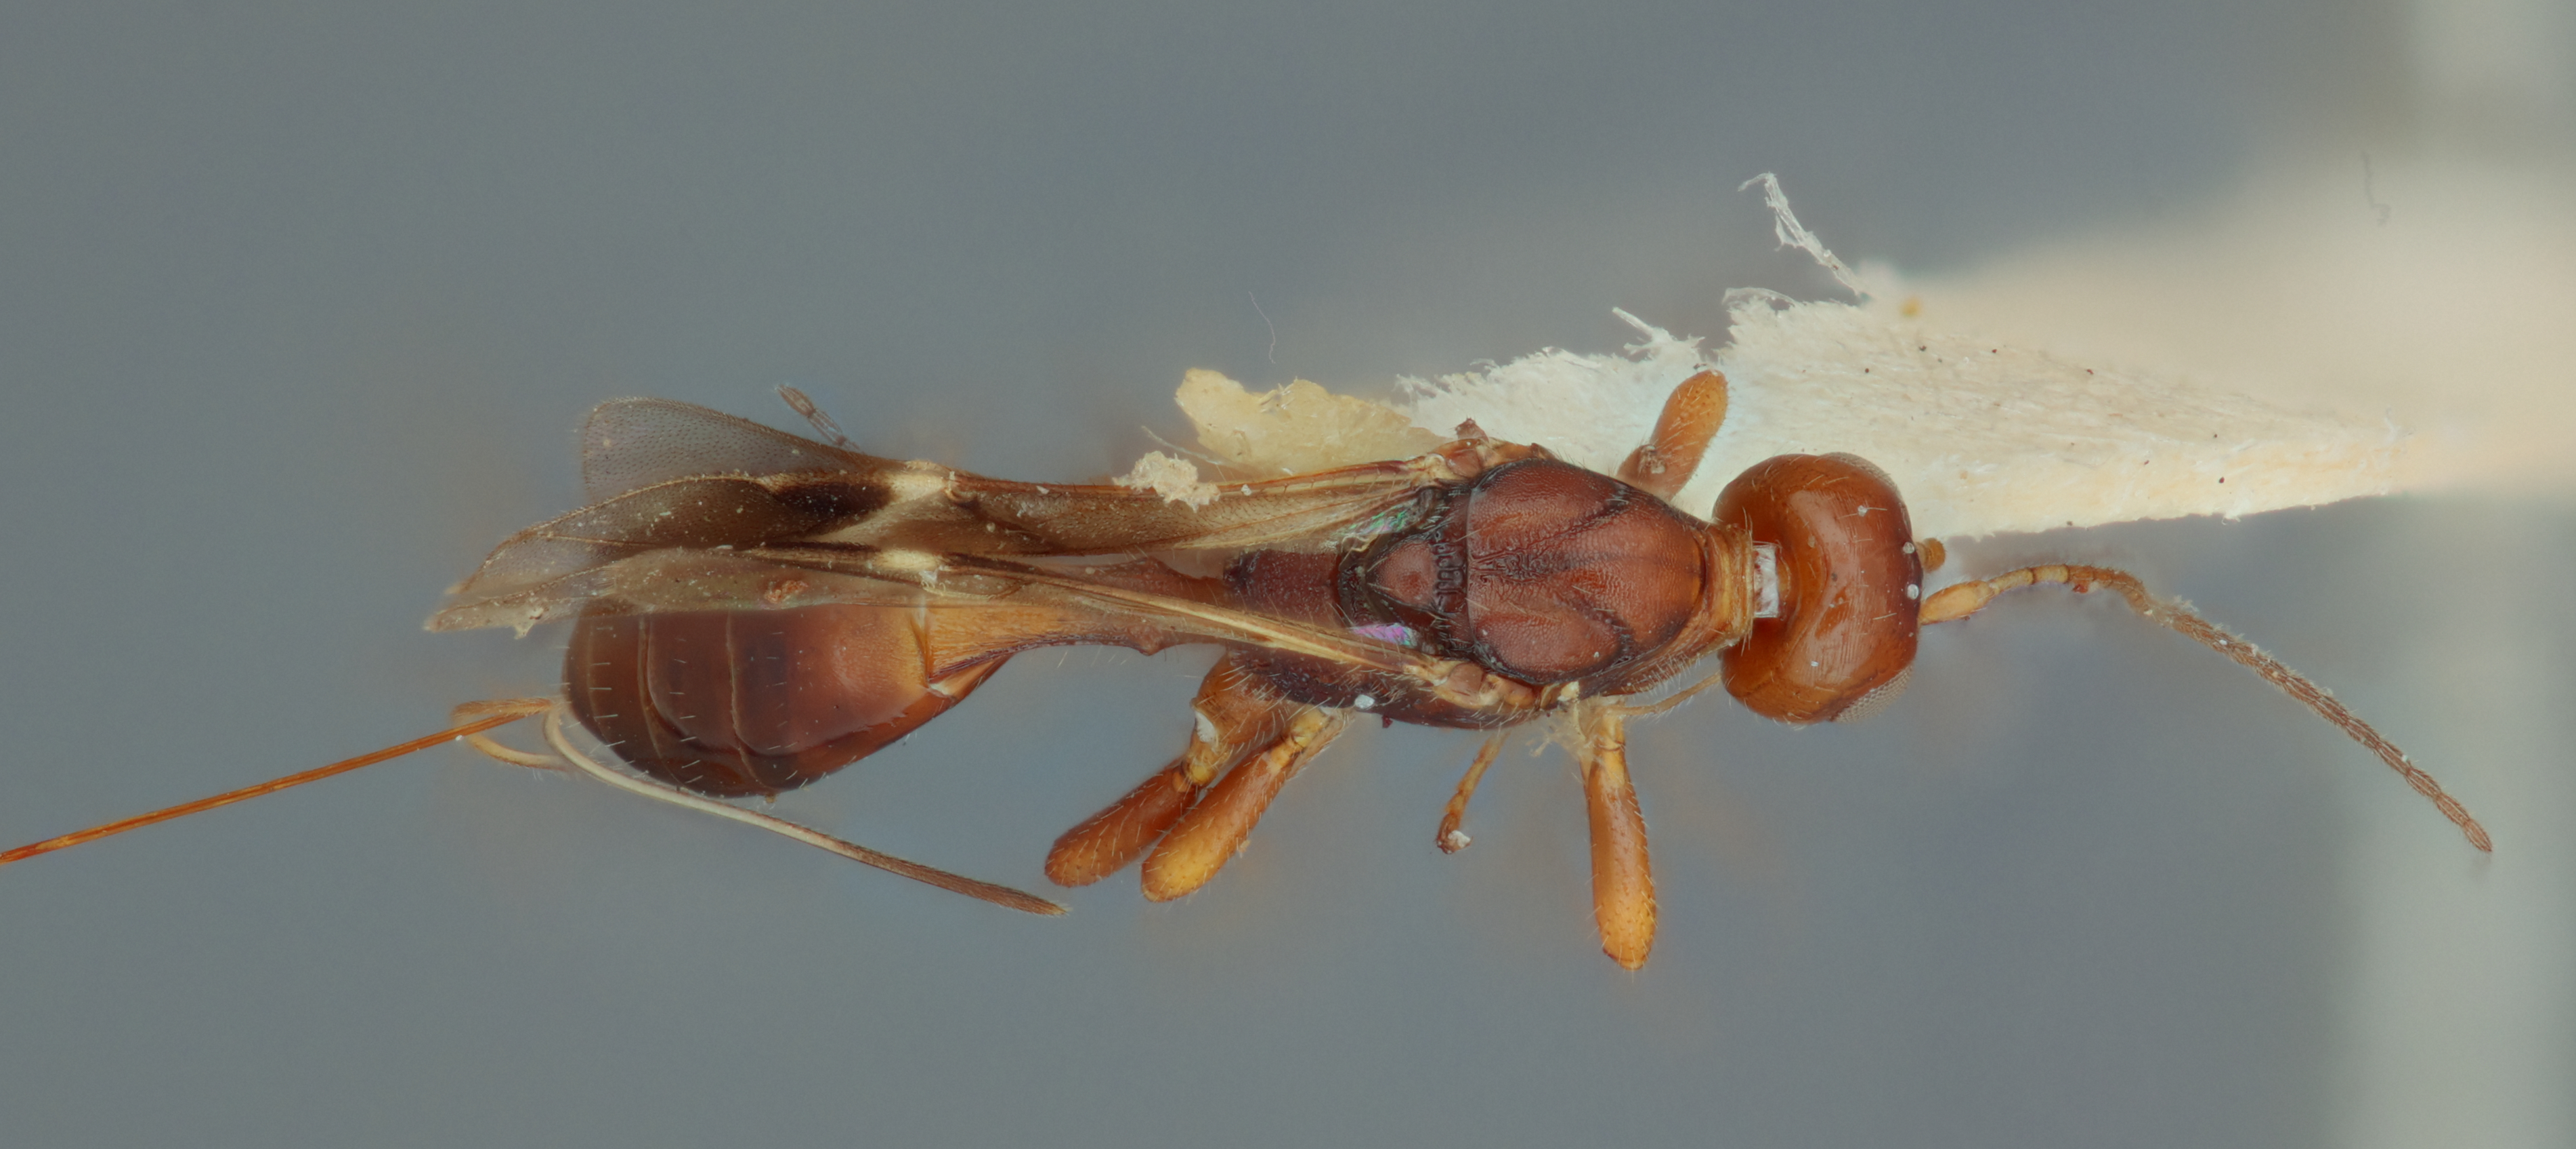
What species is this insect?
Spathius benefactor
